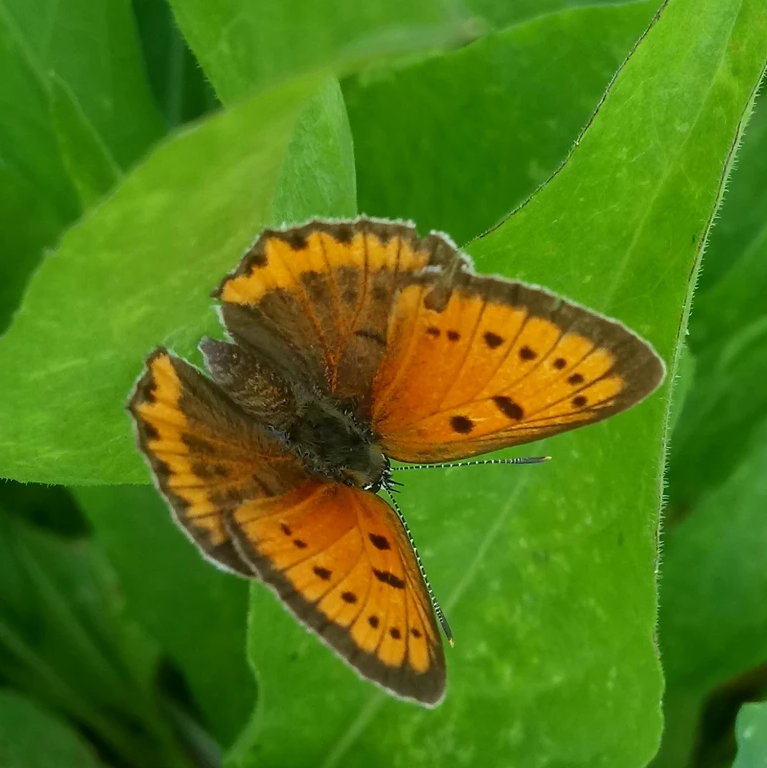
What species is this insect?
Lycaena dispar
